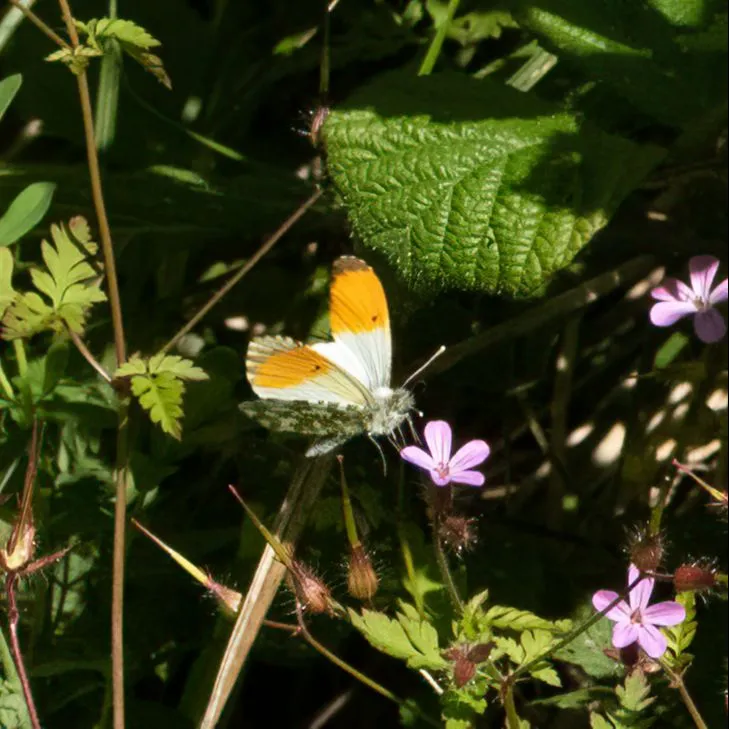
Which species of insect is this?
Anthocharis cardamines
